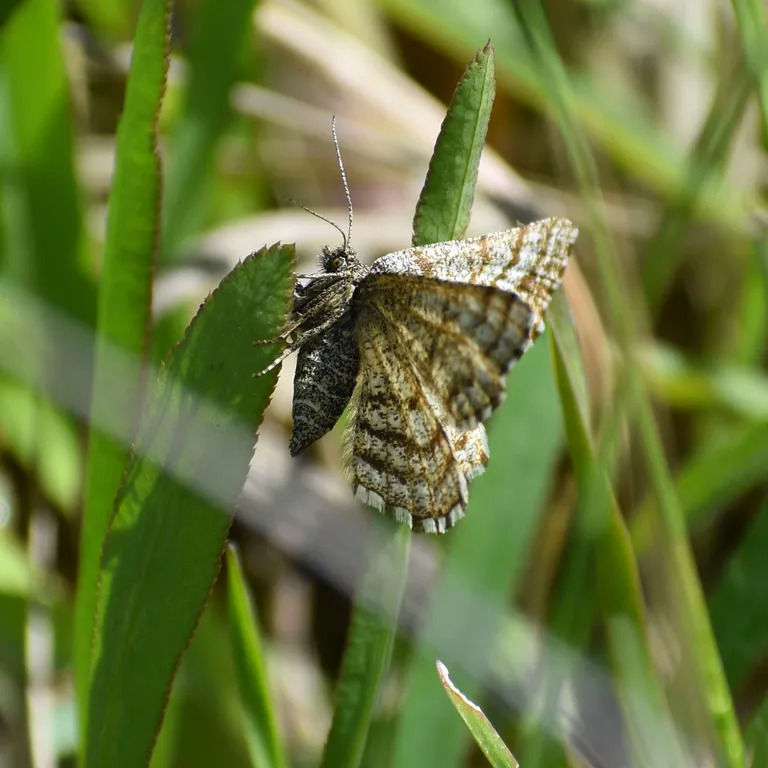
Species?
Ematurga atomaria
